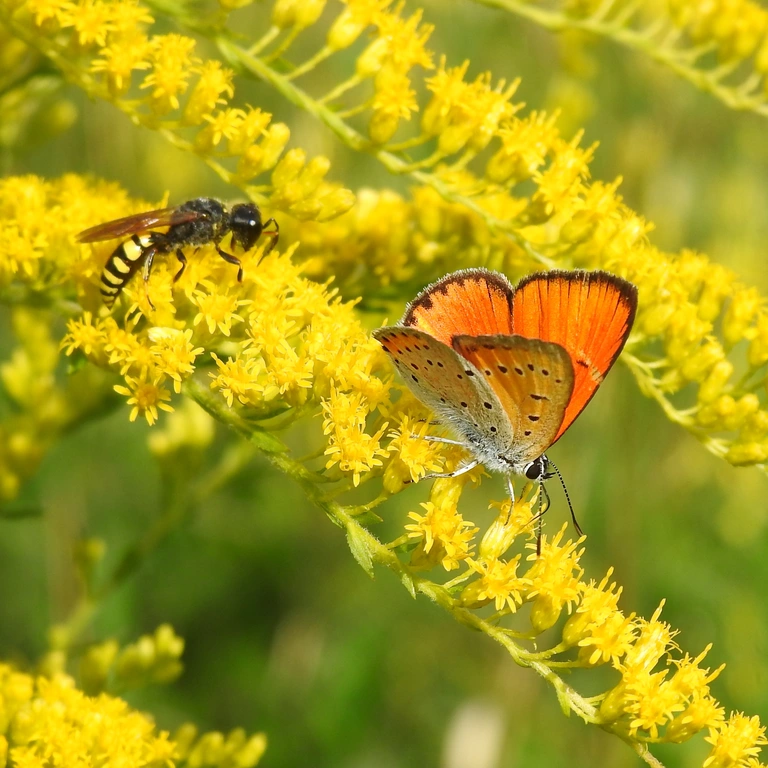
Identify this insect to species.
Lycaena dispar
